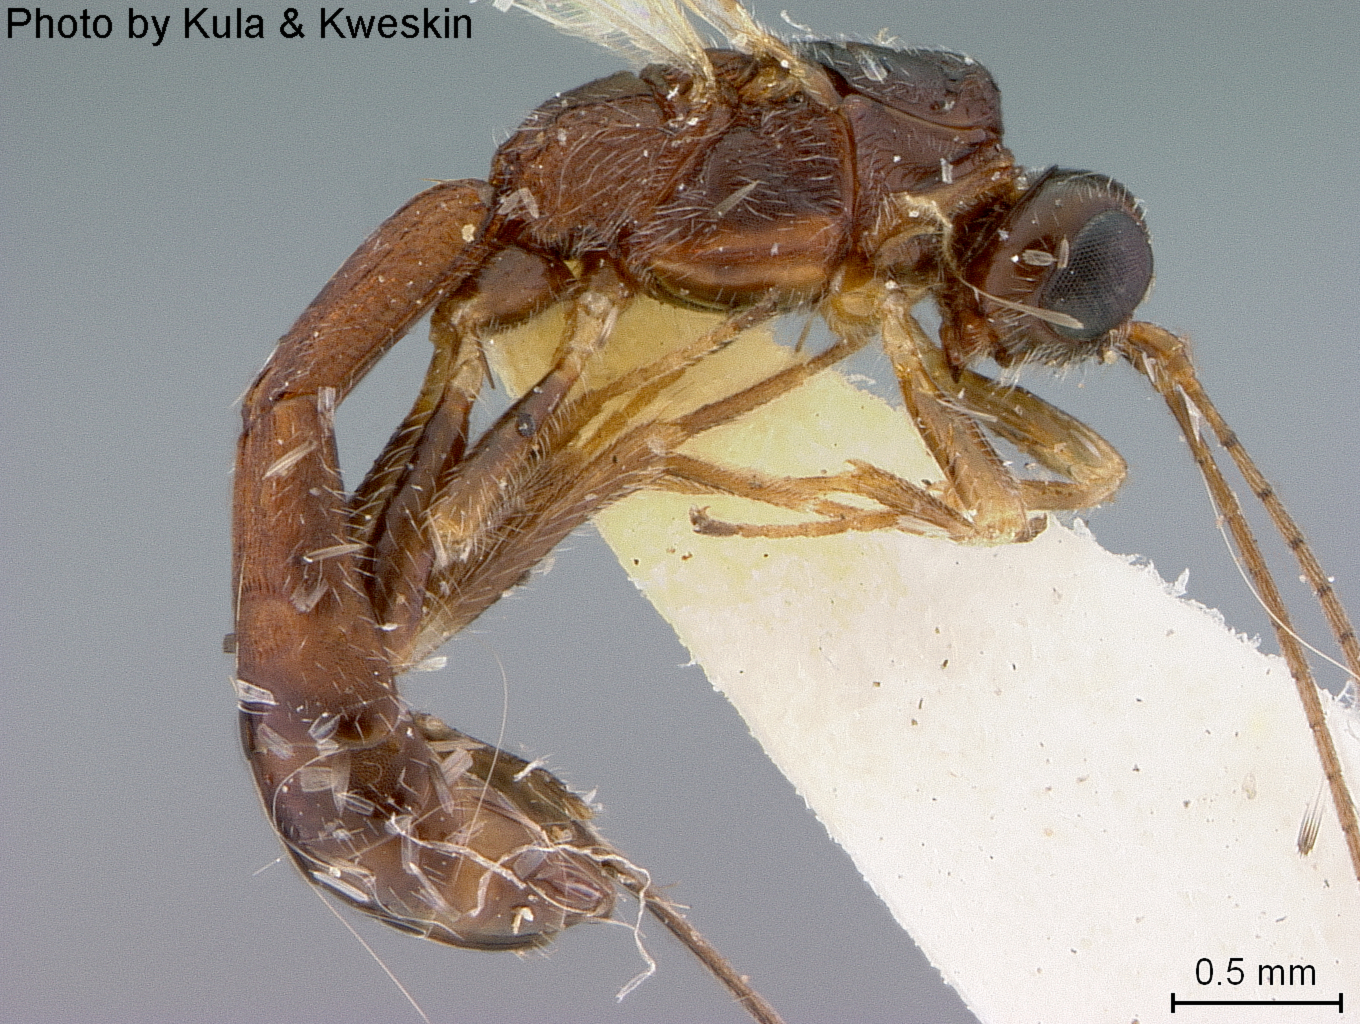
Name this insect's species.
Acrophasmus arizonensis
